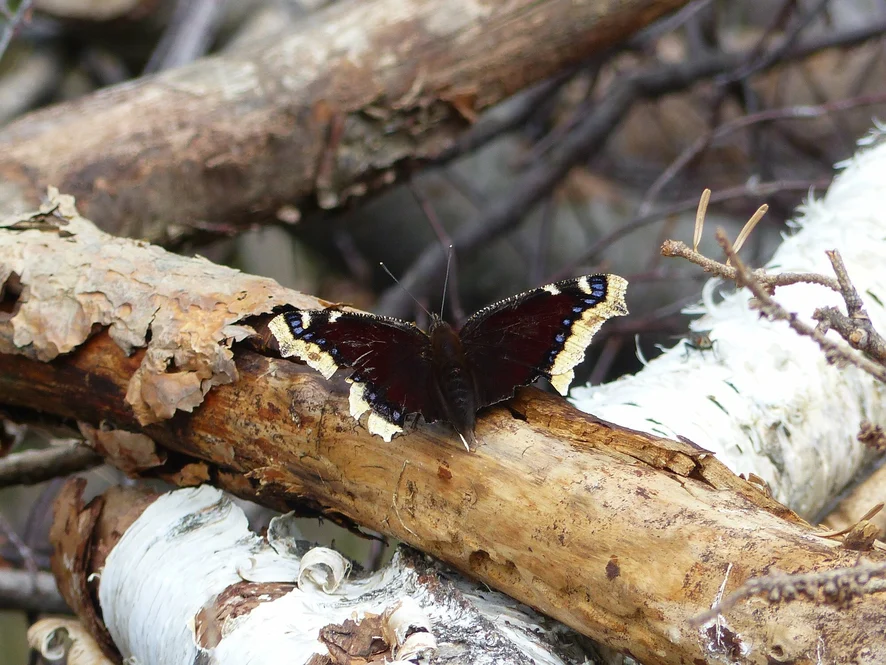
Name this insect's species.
Nymphalis antiopa
